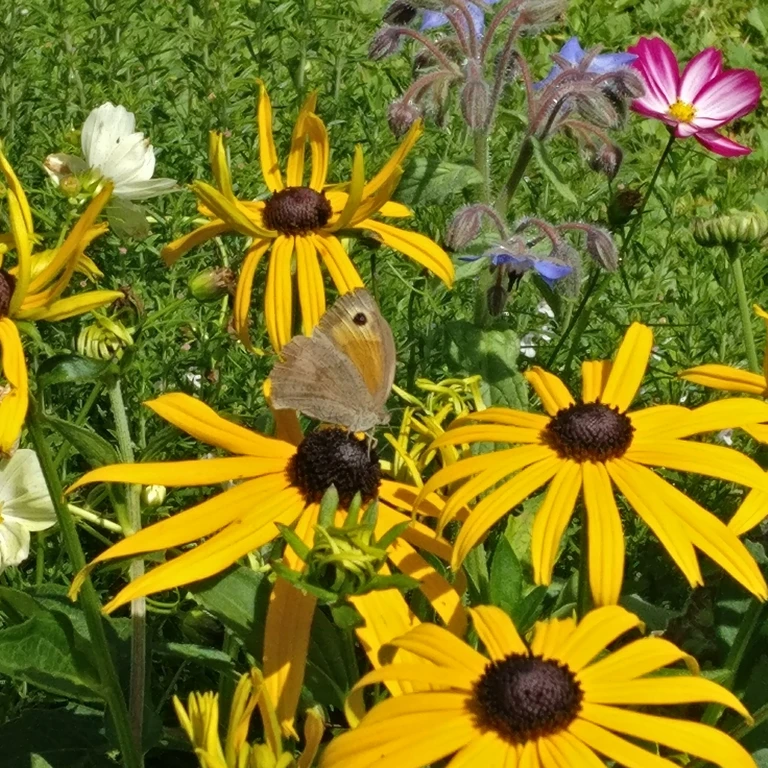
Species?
Maniola jurtina
